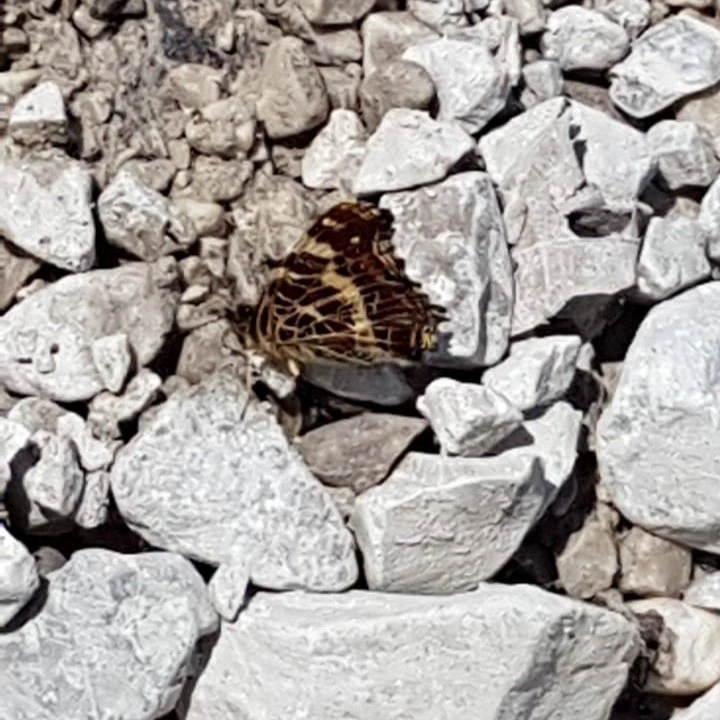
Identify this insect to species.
Araschnia levana
